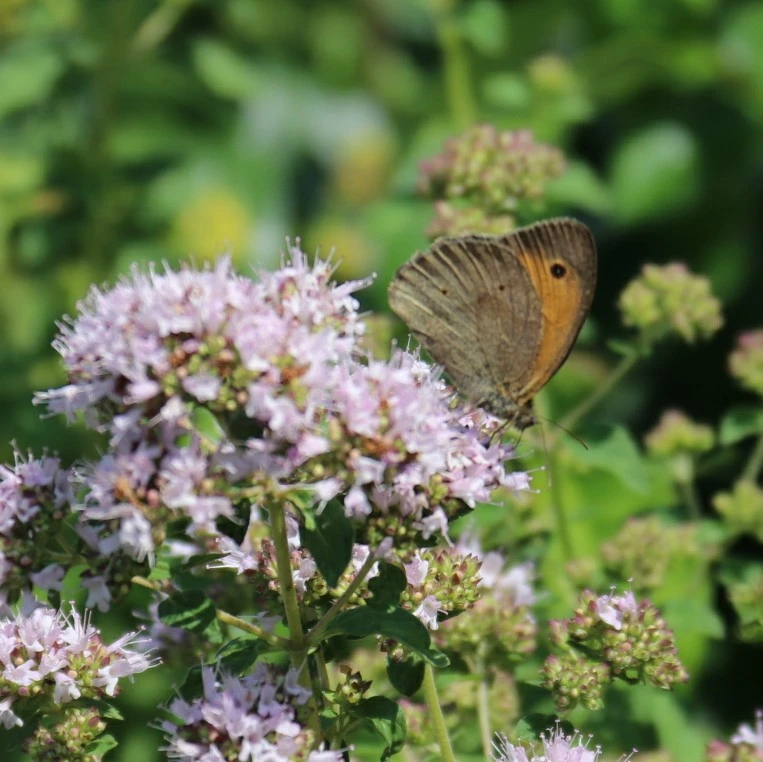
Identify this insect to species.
Maniola jurtina
